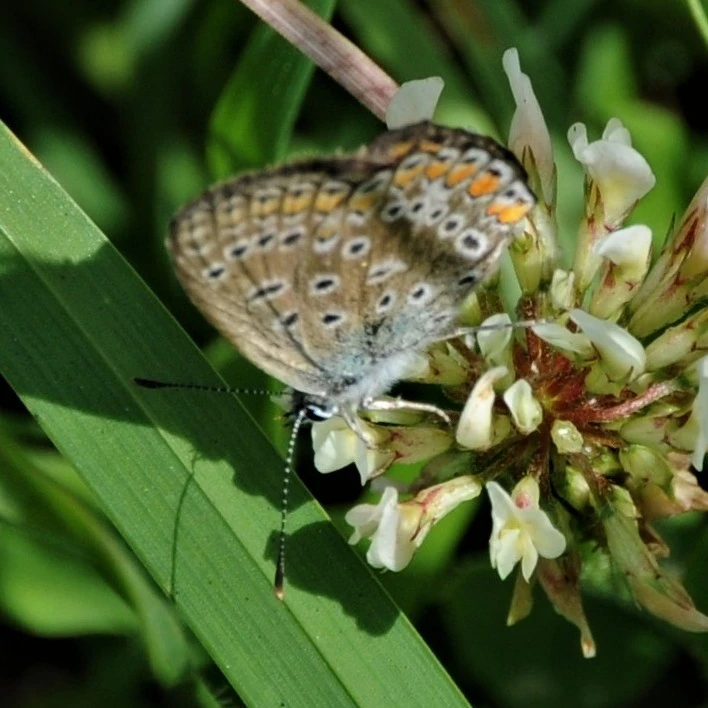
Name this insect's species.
Polyommatus icarus
